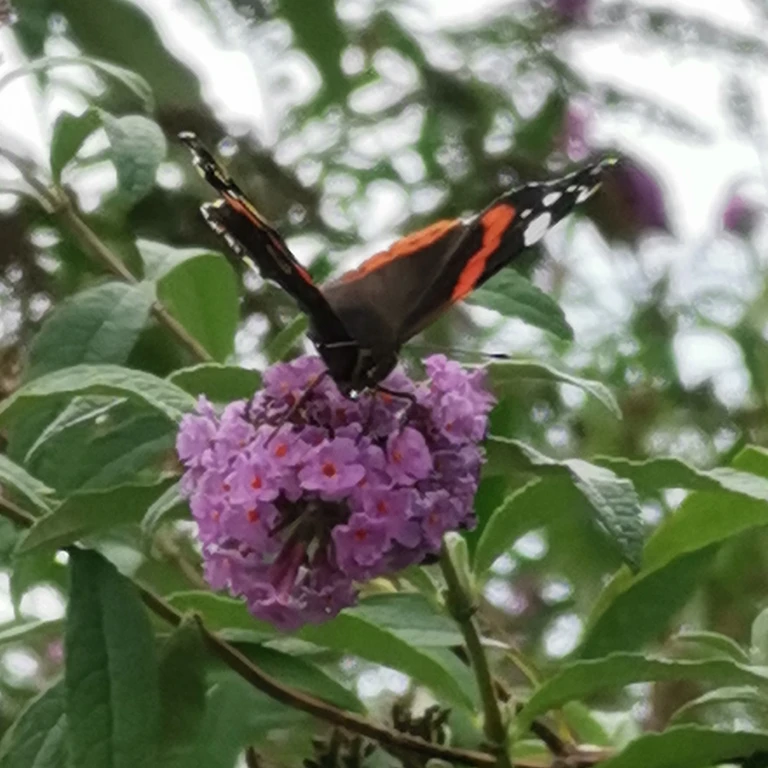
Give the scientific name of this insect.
Vanessa atalanta
